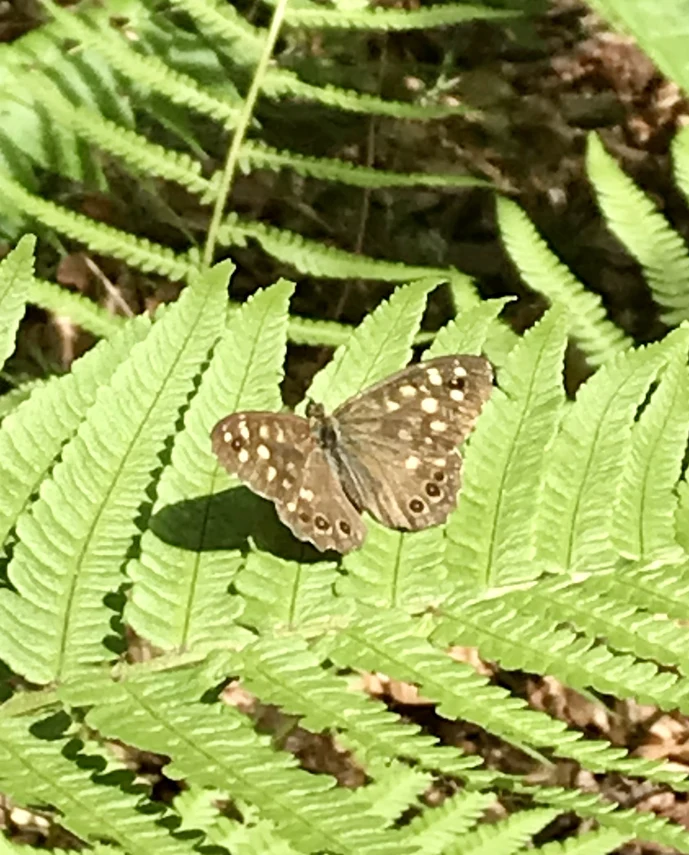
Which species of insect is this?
Pararge aegeria
